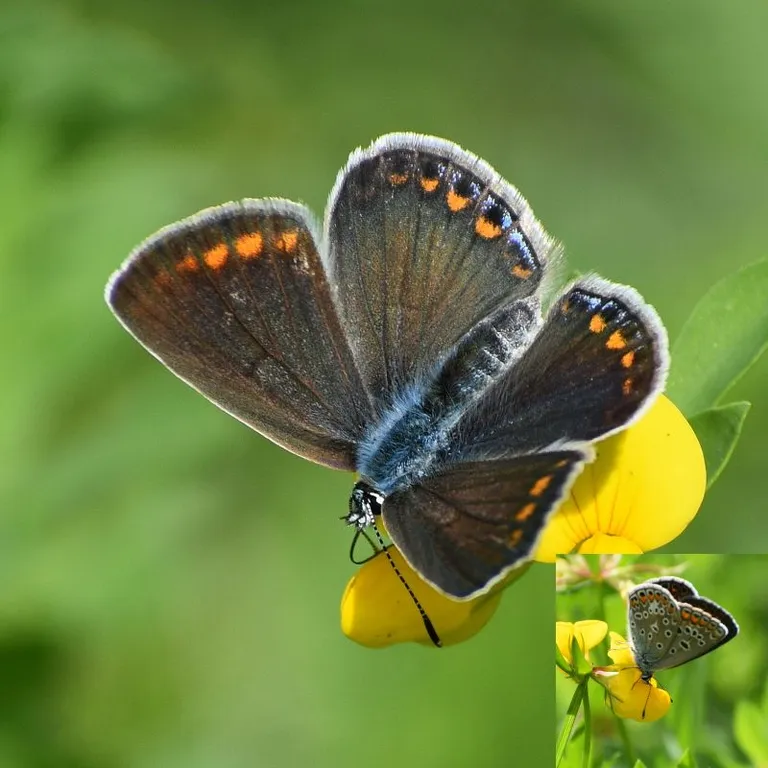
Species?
Polyommatus icarus
